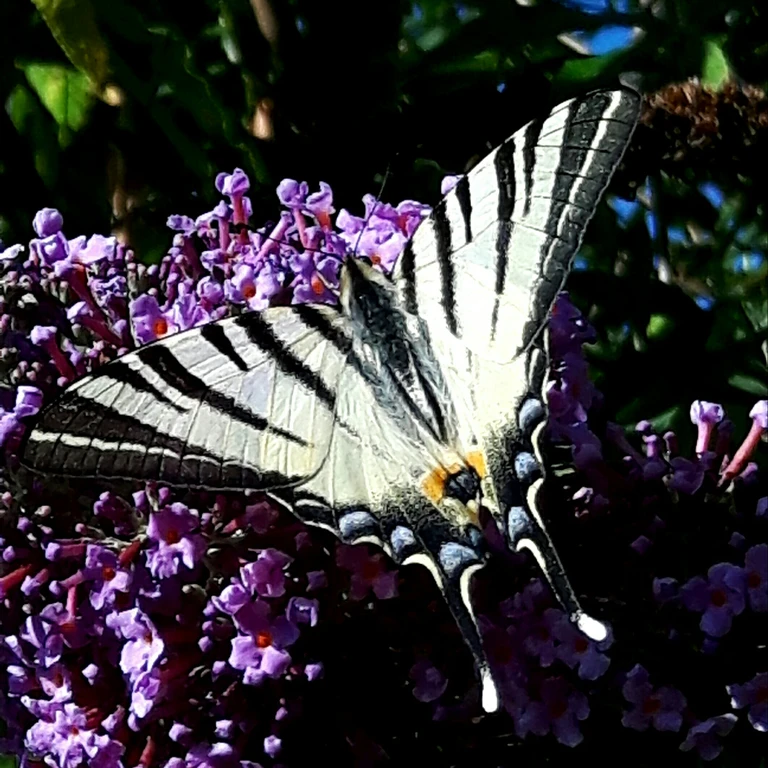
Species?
Iphiclides podalirius
